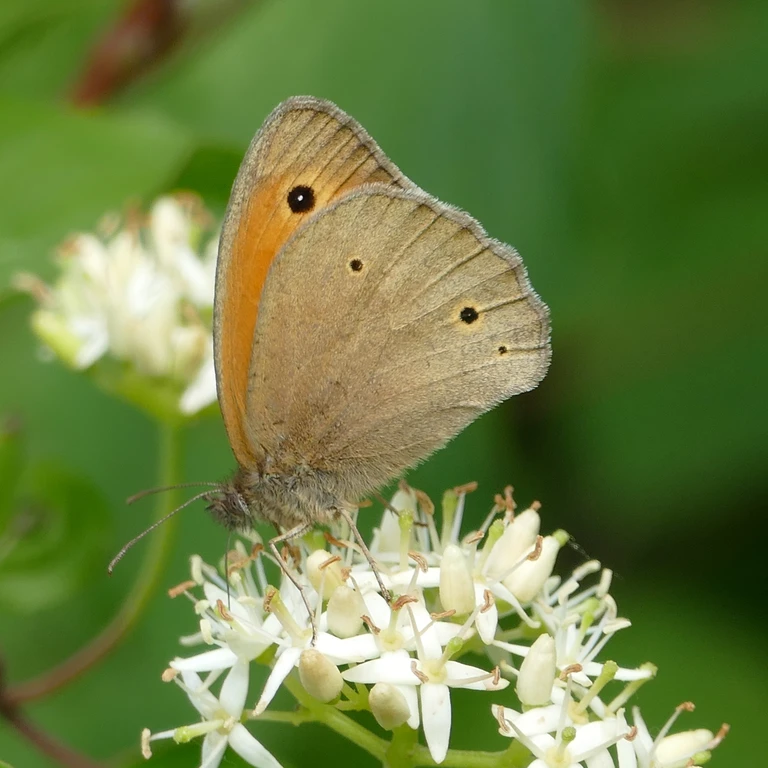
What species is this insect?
Maniola jurtina
